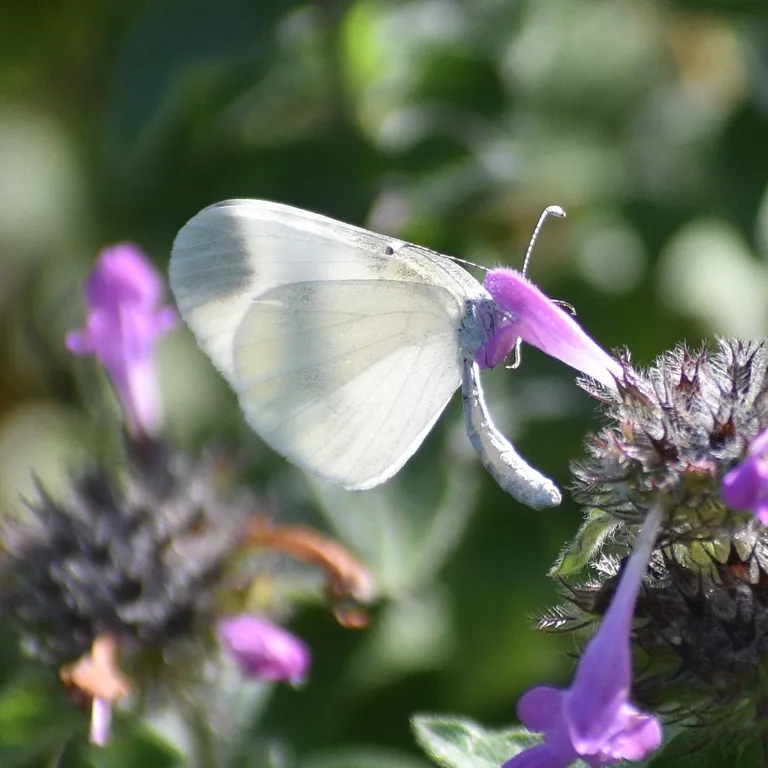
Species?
Leptidea sinapis/juvernica
